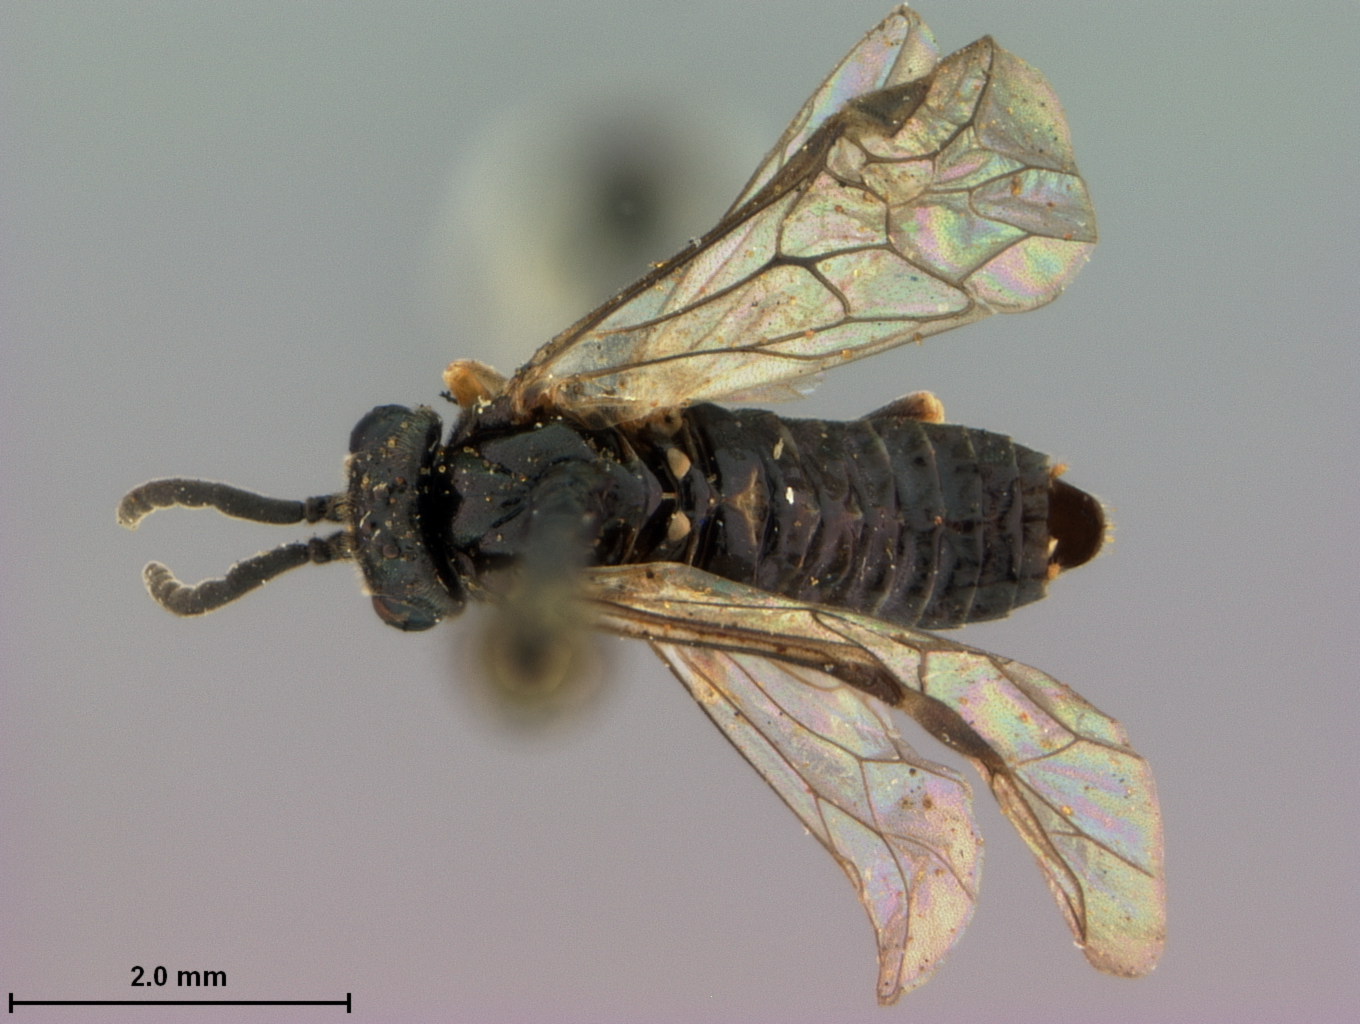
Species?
Paracharactus nigrisomus
